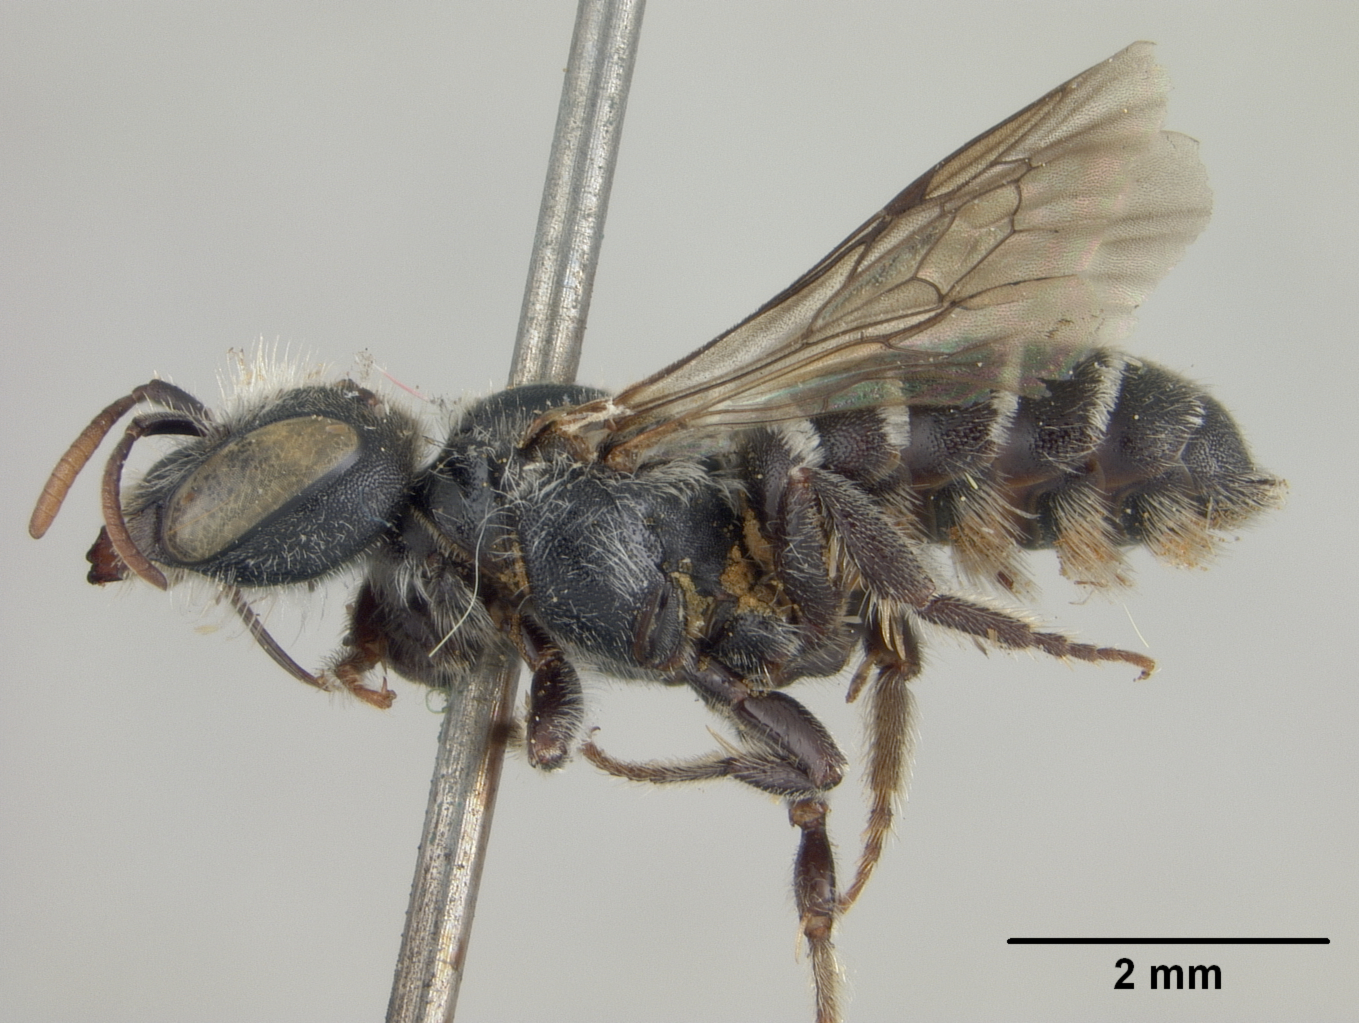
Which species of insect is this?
Hoplitis grinnelli
